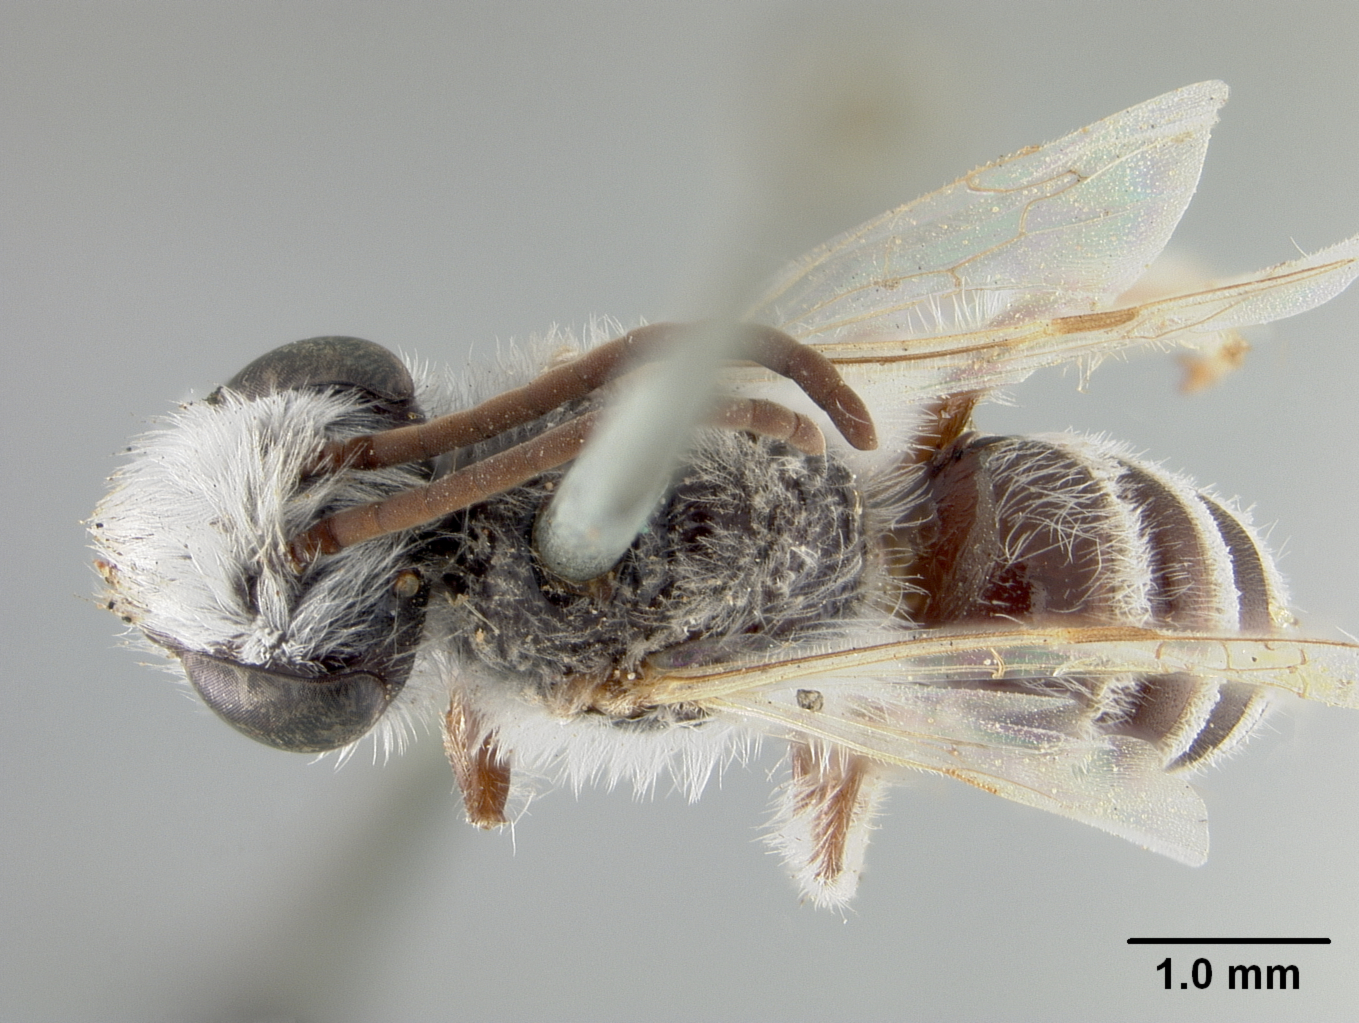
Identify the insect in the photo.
Colletes daleae
